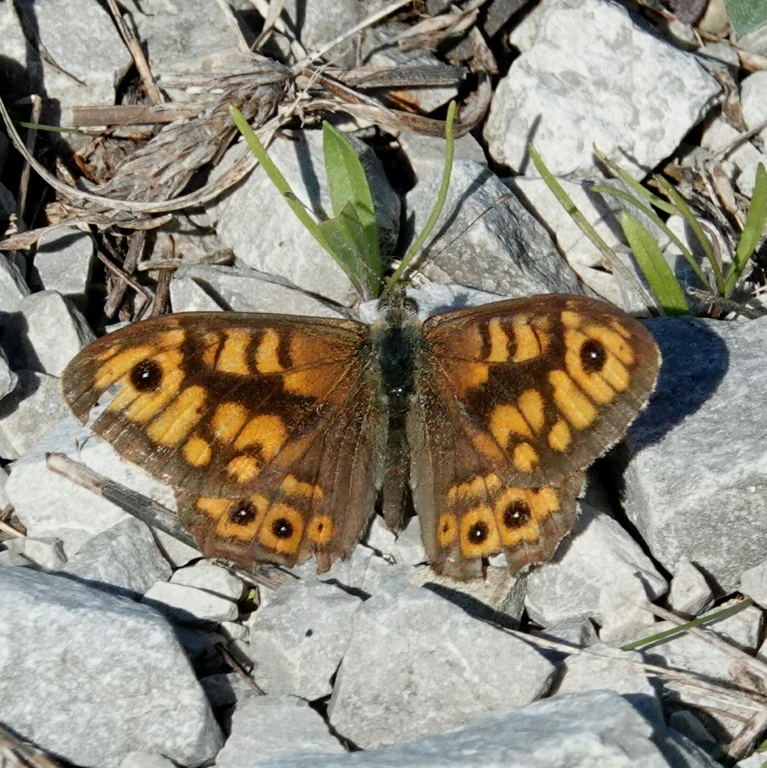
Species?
Lasiommata megera (also Pararge megera)
